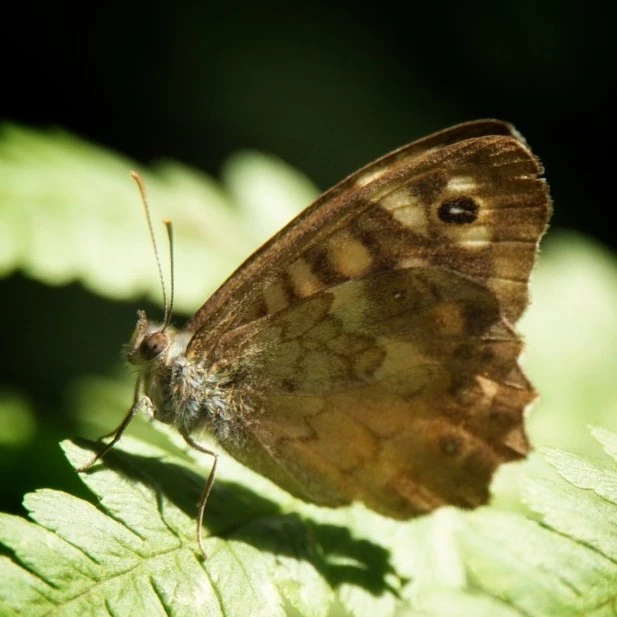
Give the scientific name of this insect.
Pararge aegeria
